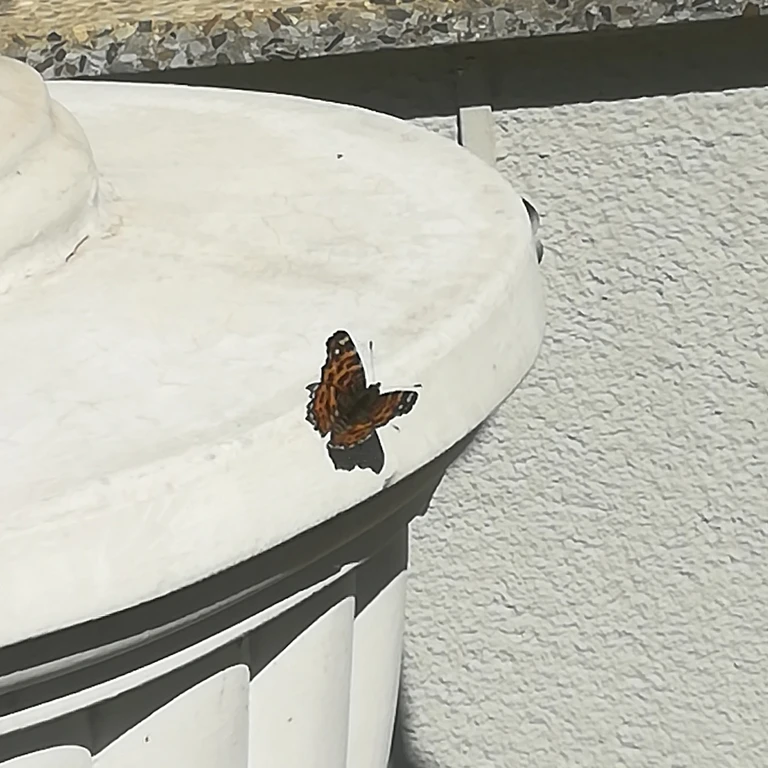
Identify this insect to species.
Araschnia levana
